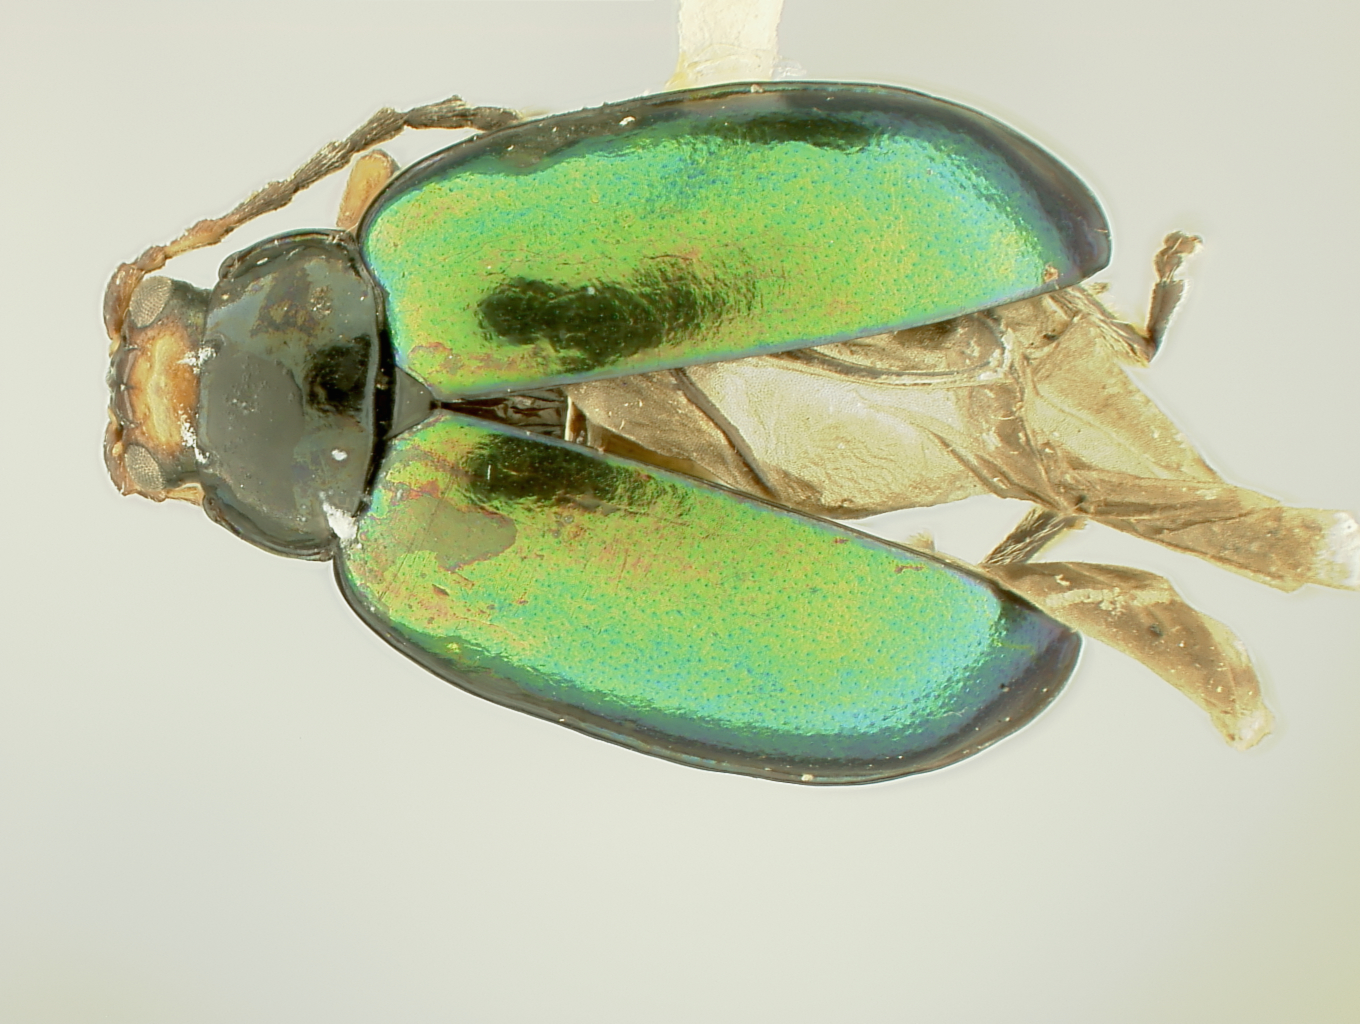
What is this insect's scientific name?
Disonycha camposi
